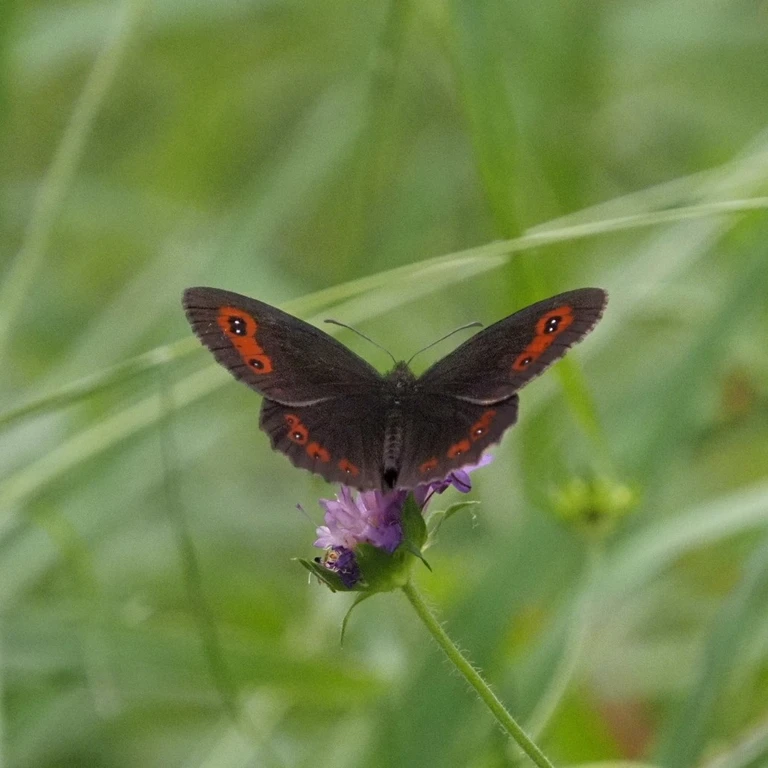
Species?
Erebia aethiops
